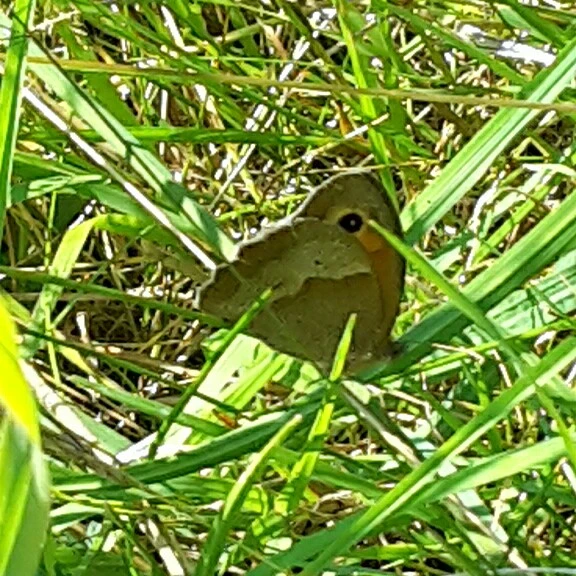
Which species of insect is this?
Maniola jurtina
